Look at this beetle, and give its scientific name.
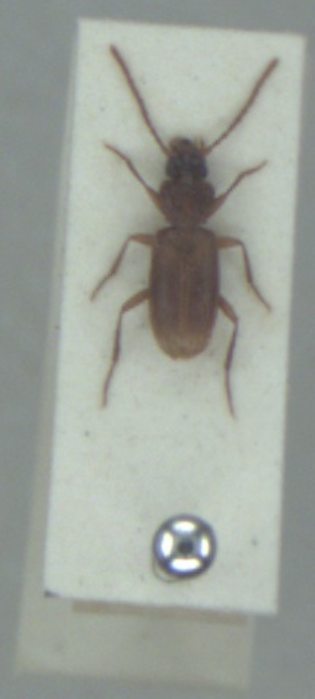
Trechoblemus micros
